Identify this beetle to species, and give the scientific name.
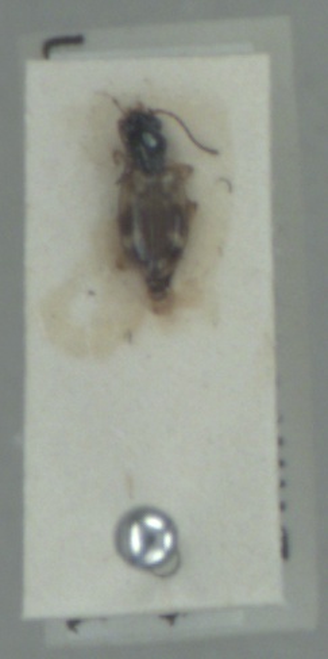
Bembidion articulatum
